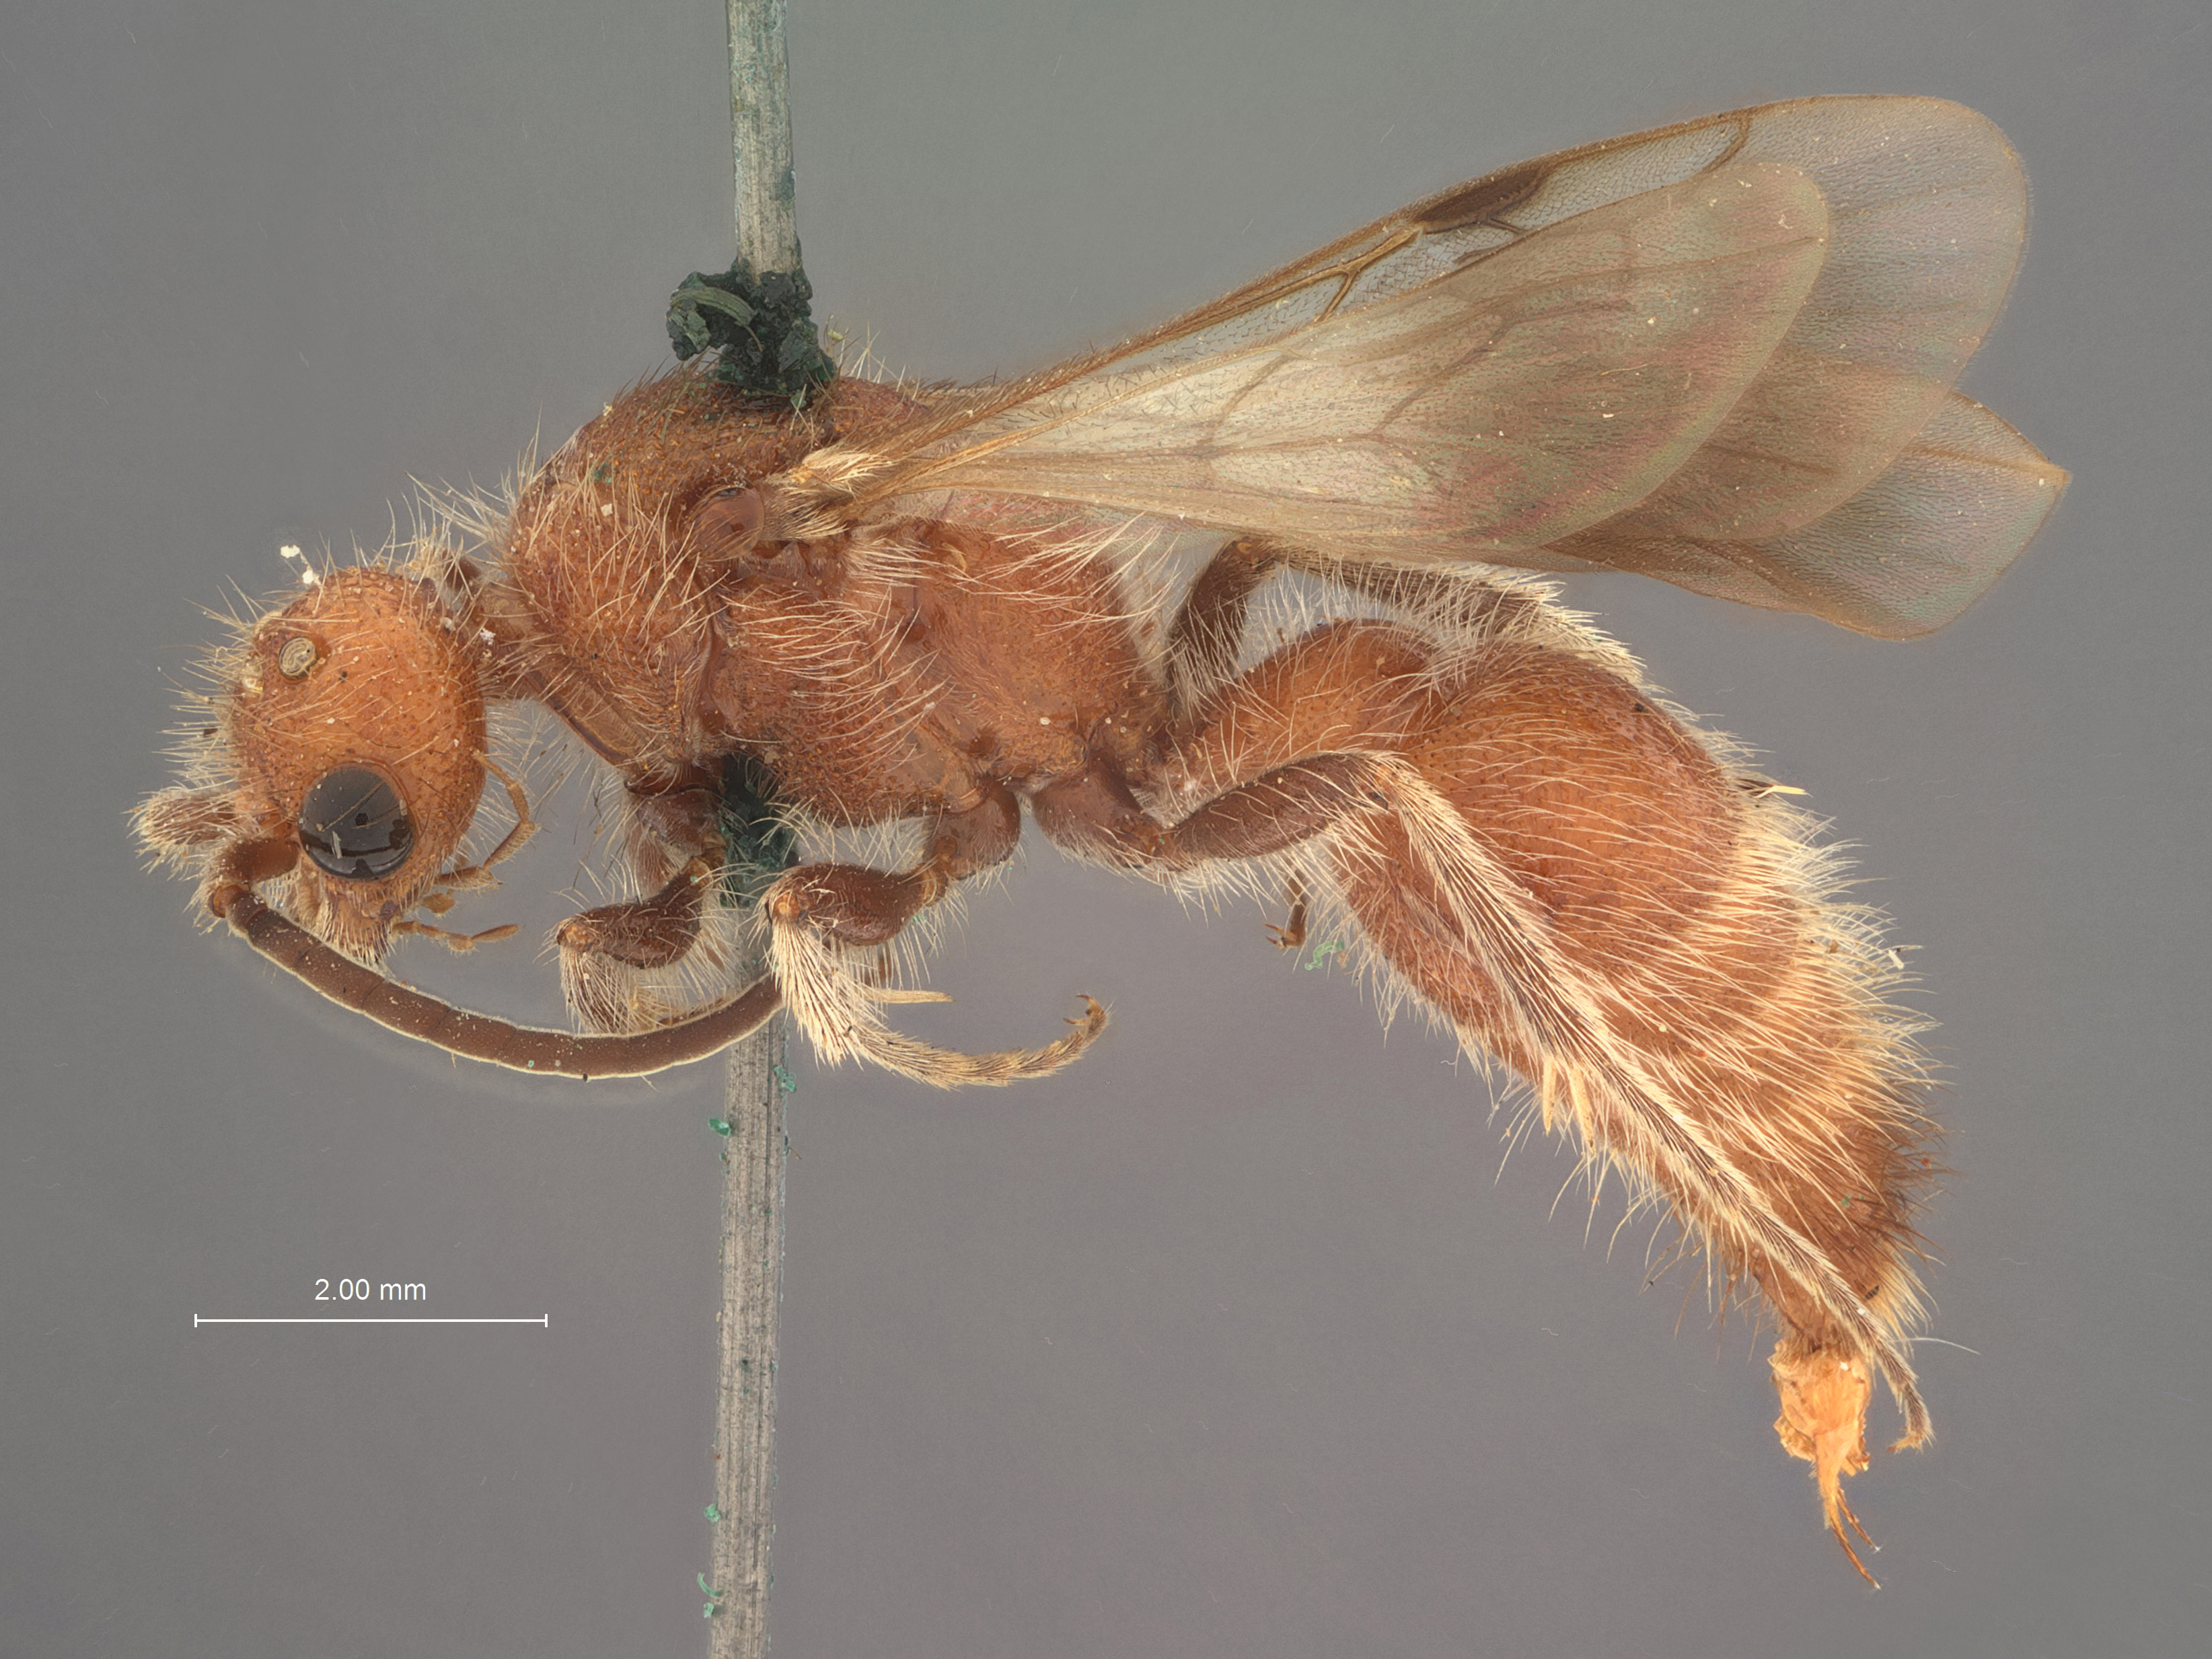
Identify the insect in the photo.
Mutilla jason
